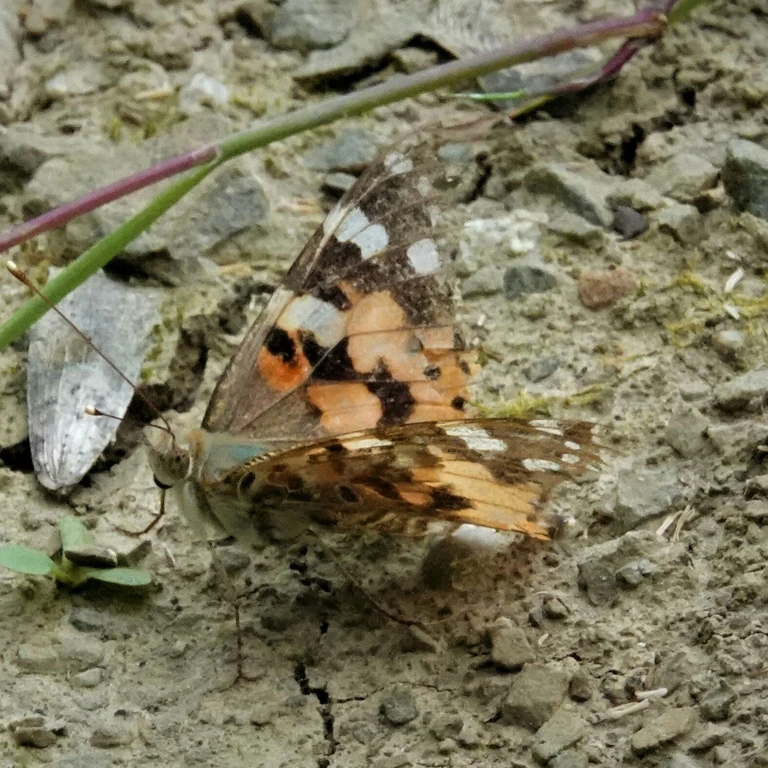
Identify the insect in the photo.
Vanessa cardui
